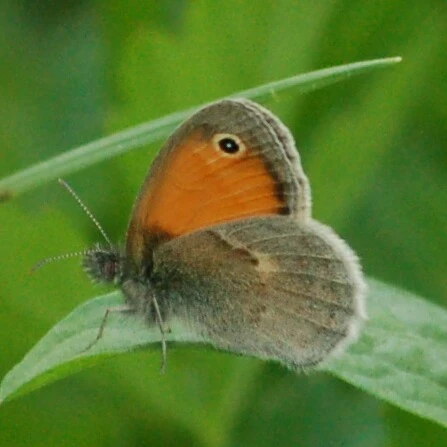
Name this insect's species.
Coenonympha pamphilus
